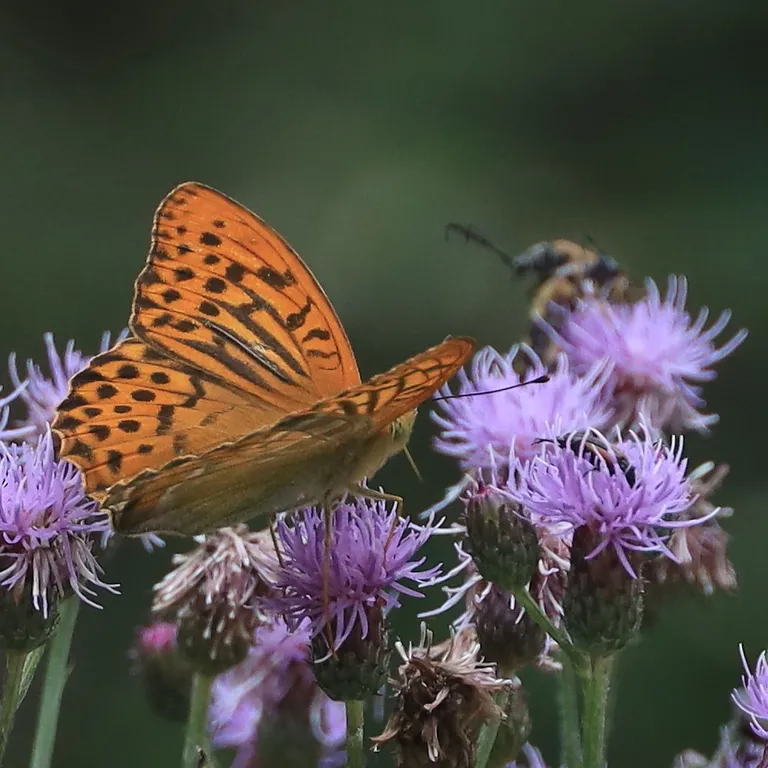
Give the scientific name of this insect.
Argynnis paphia
